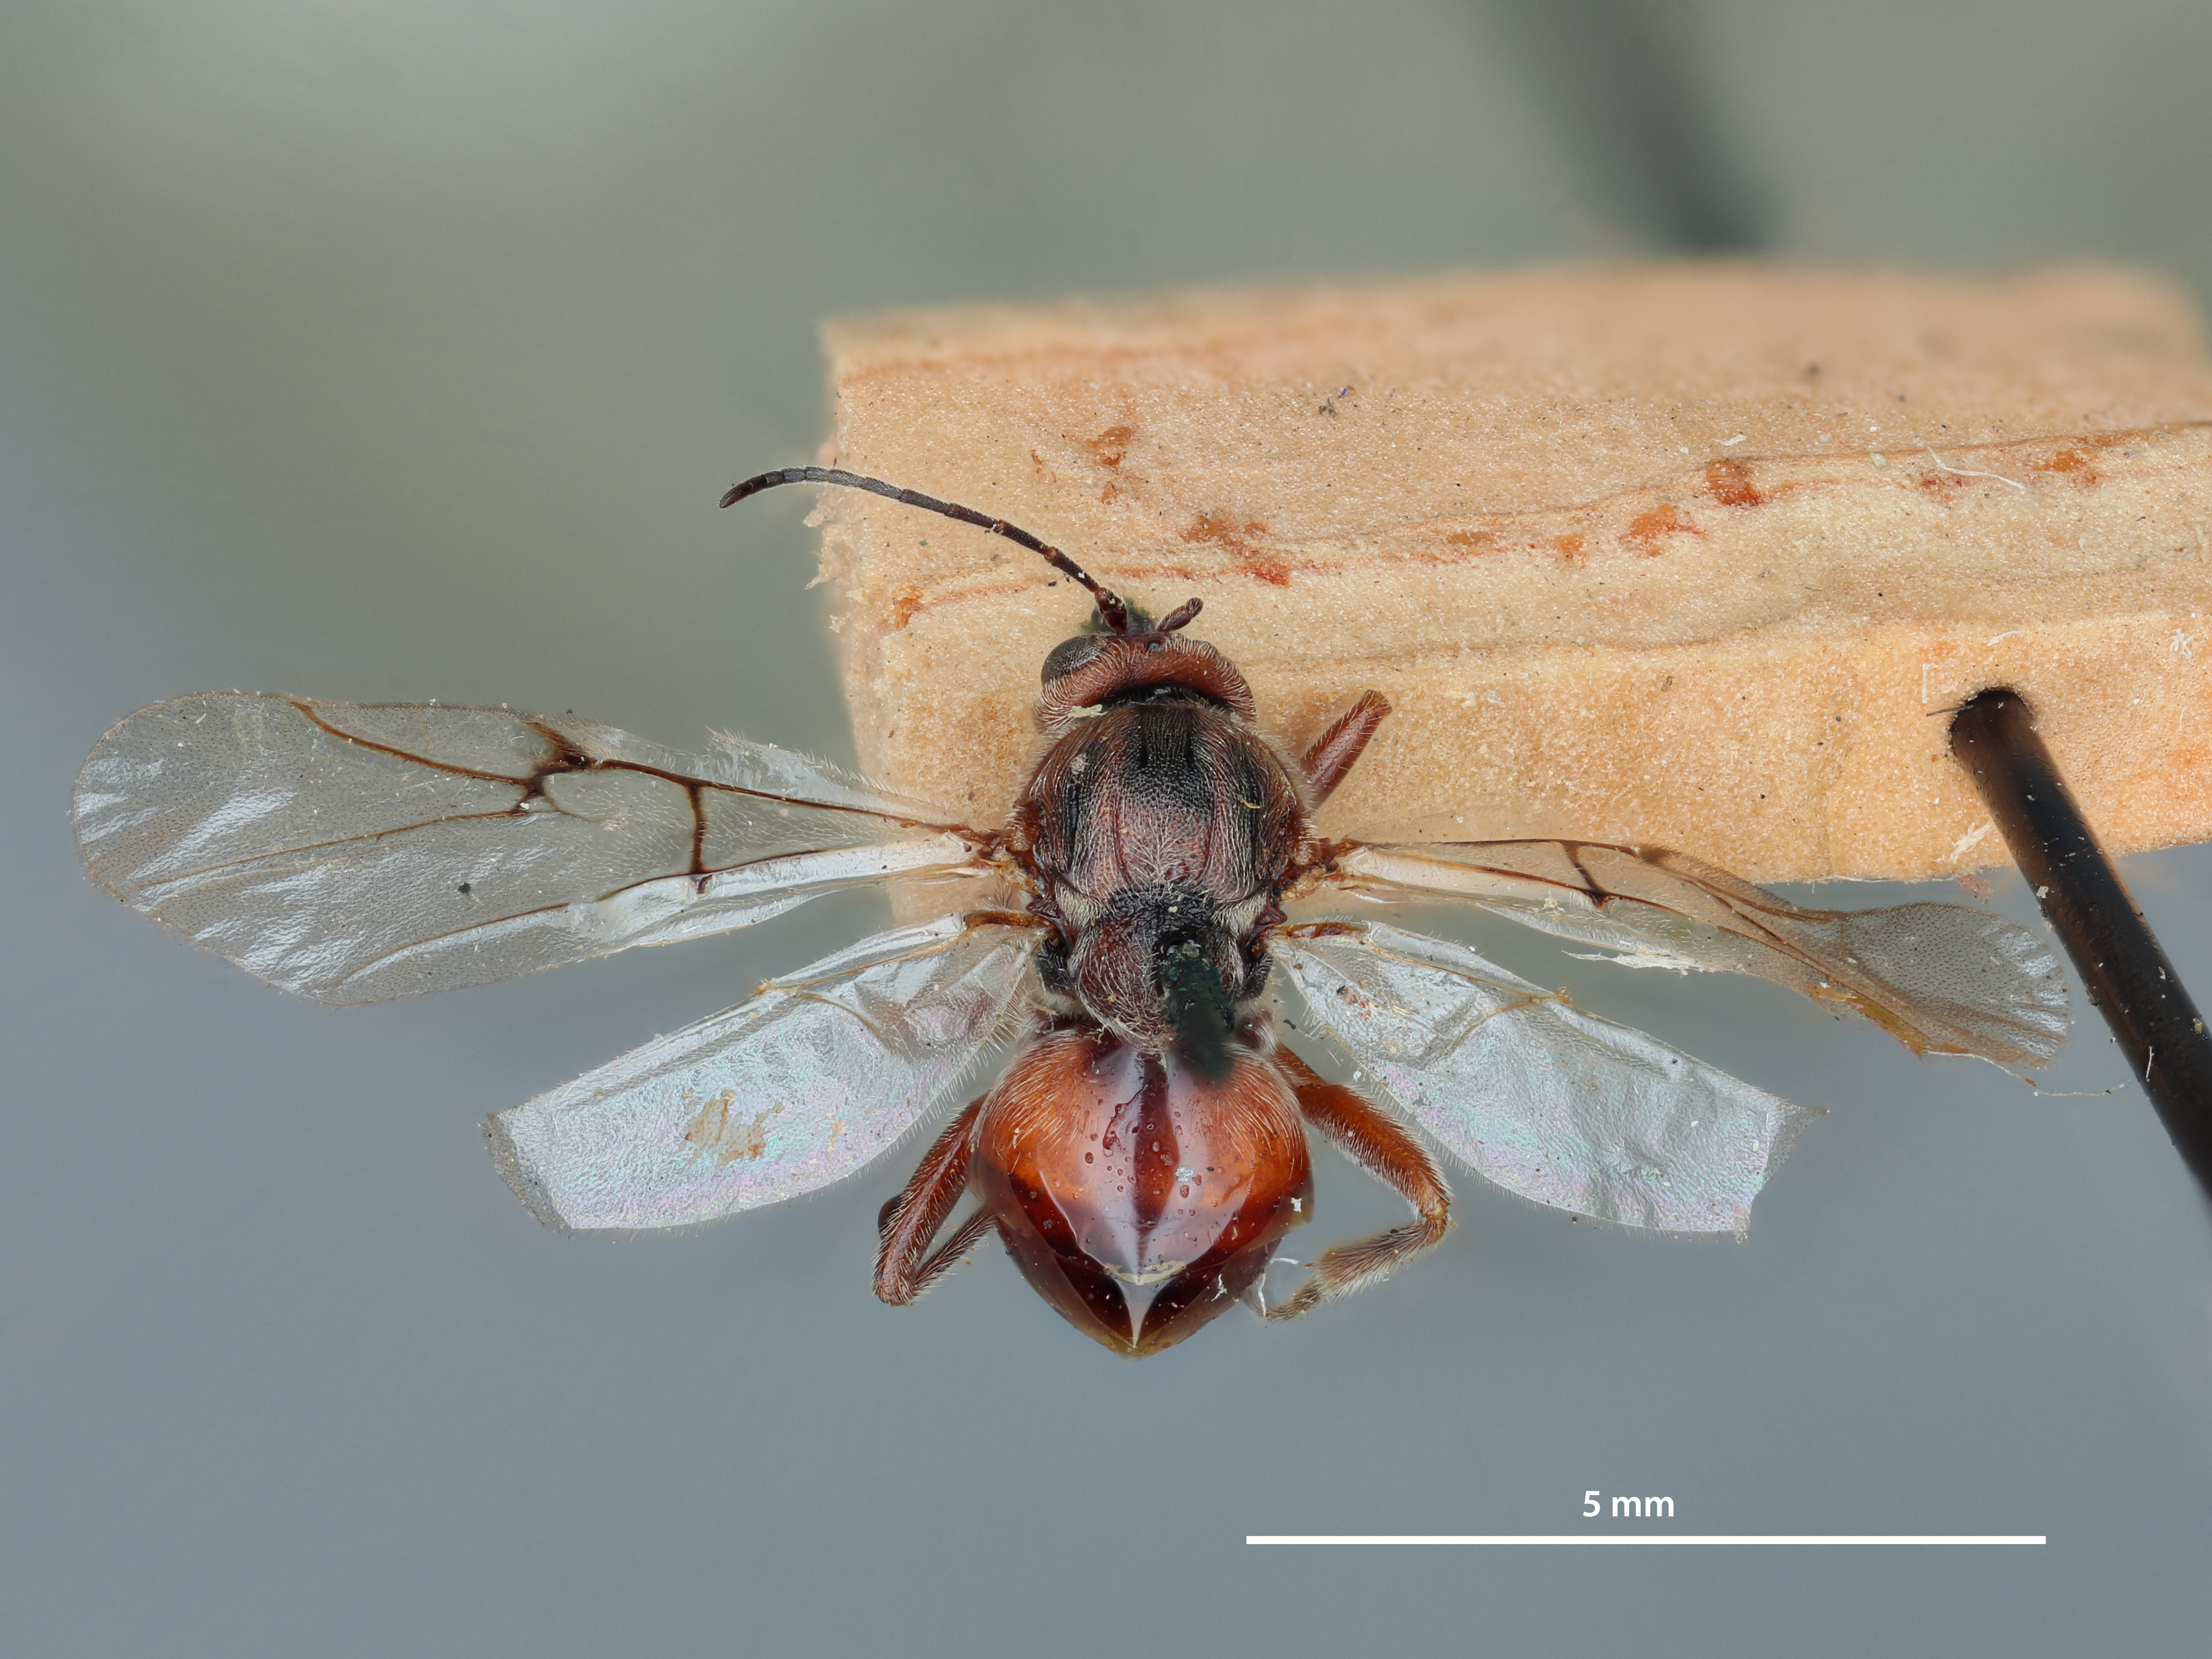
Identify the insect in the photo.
Disholcaspis brevinota
